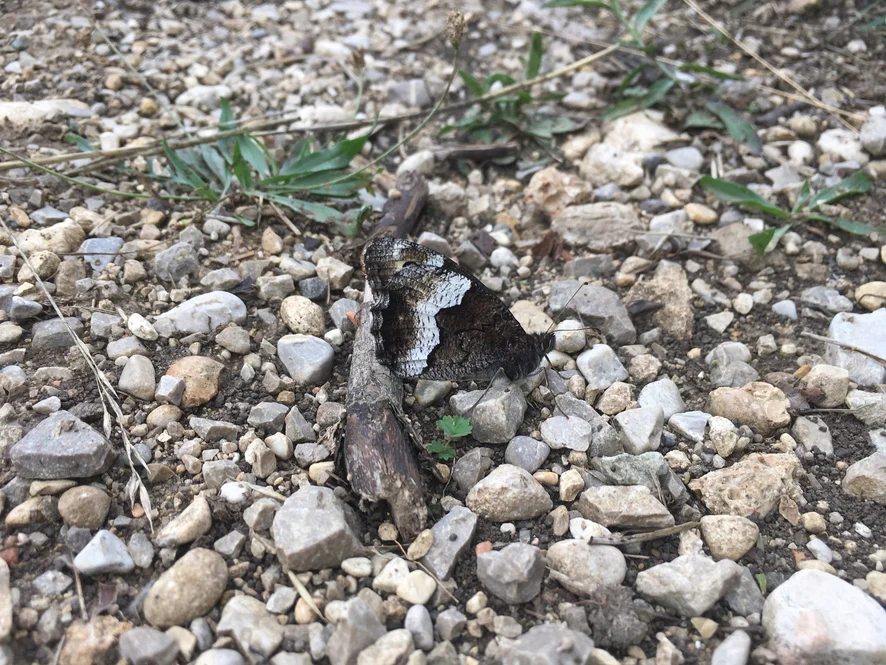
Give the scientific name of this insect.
Hipparchia alcyone
